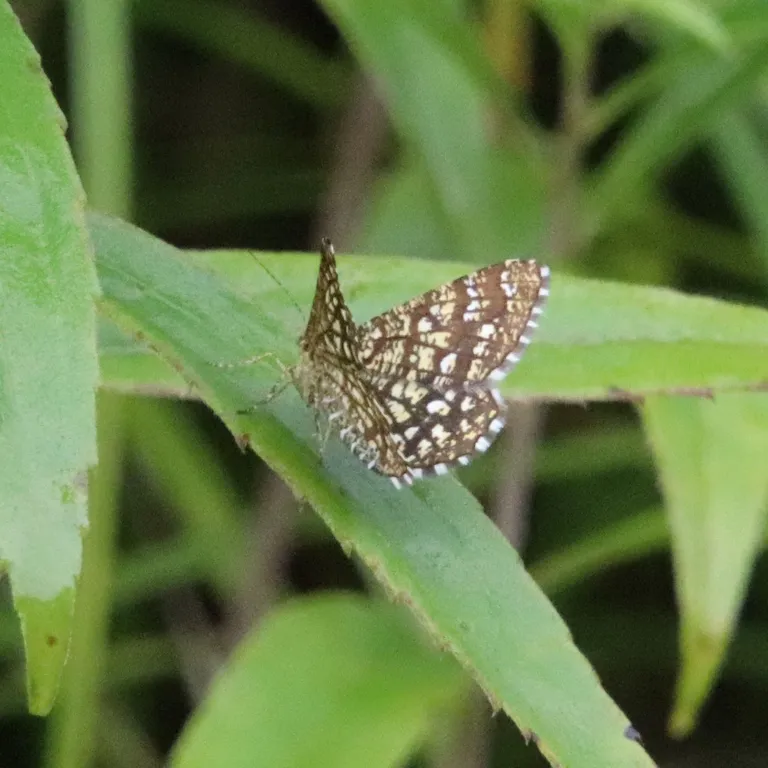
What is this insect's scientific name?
Chiasmia clathrata
